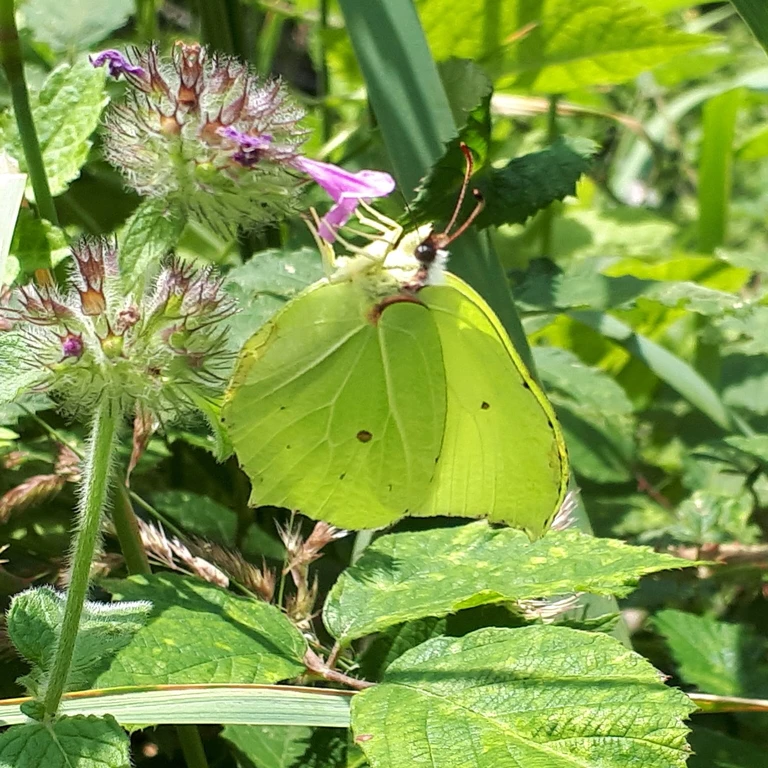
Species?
Gonepteryx rhamni
